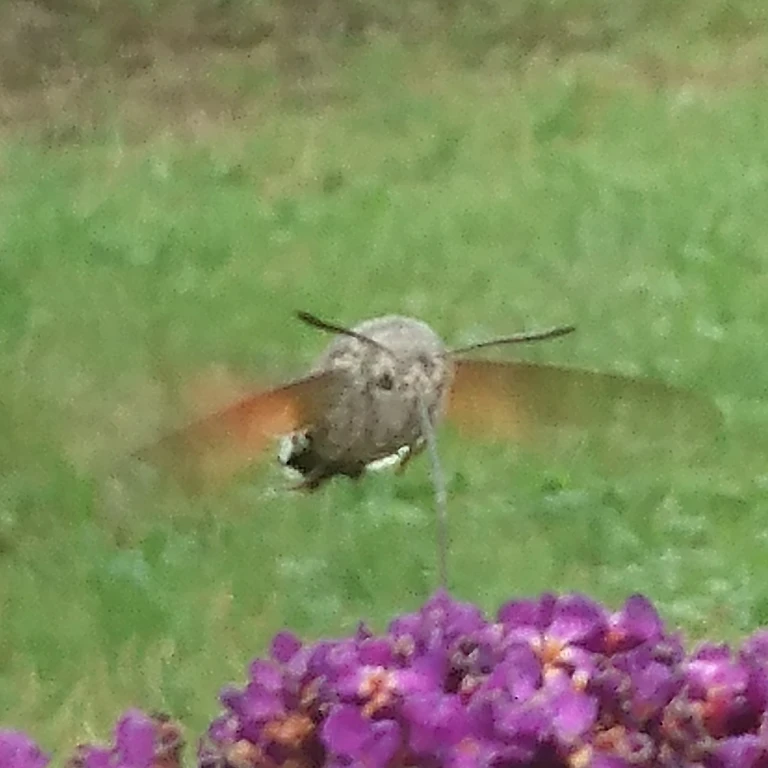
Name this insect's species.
Macroglossum stellatarum
